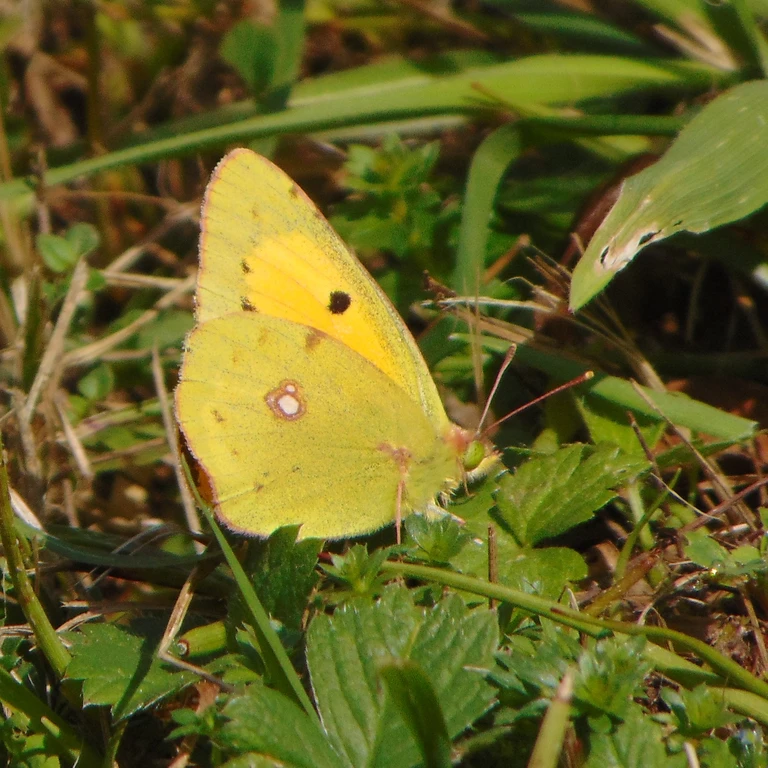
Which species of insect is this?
Colias croceus
